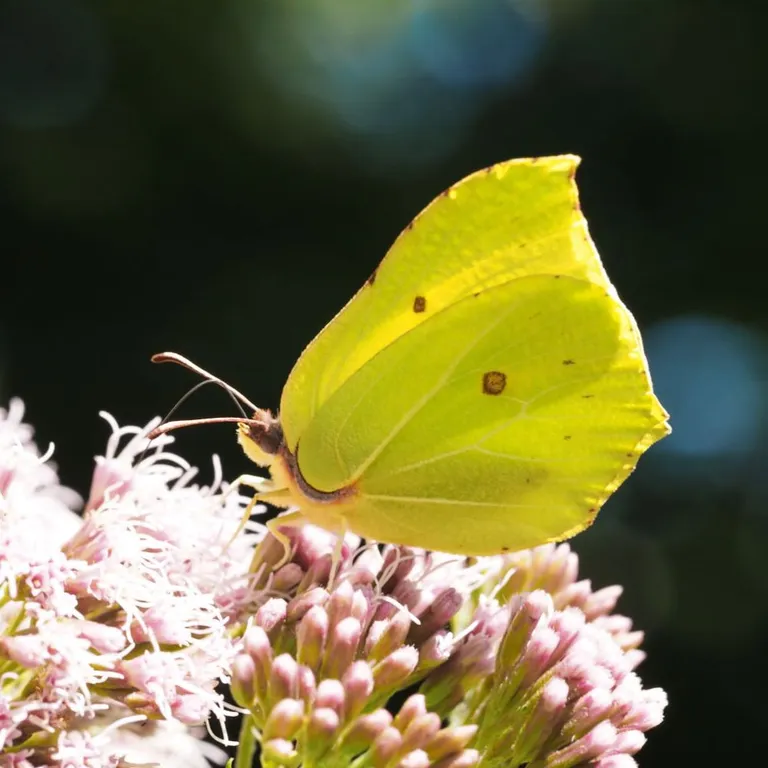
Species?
Gonepteryx rhamni
